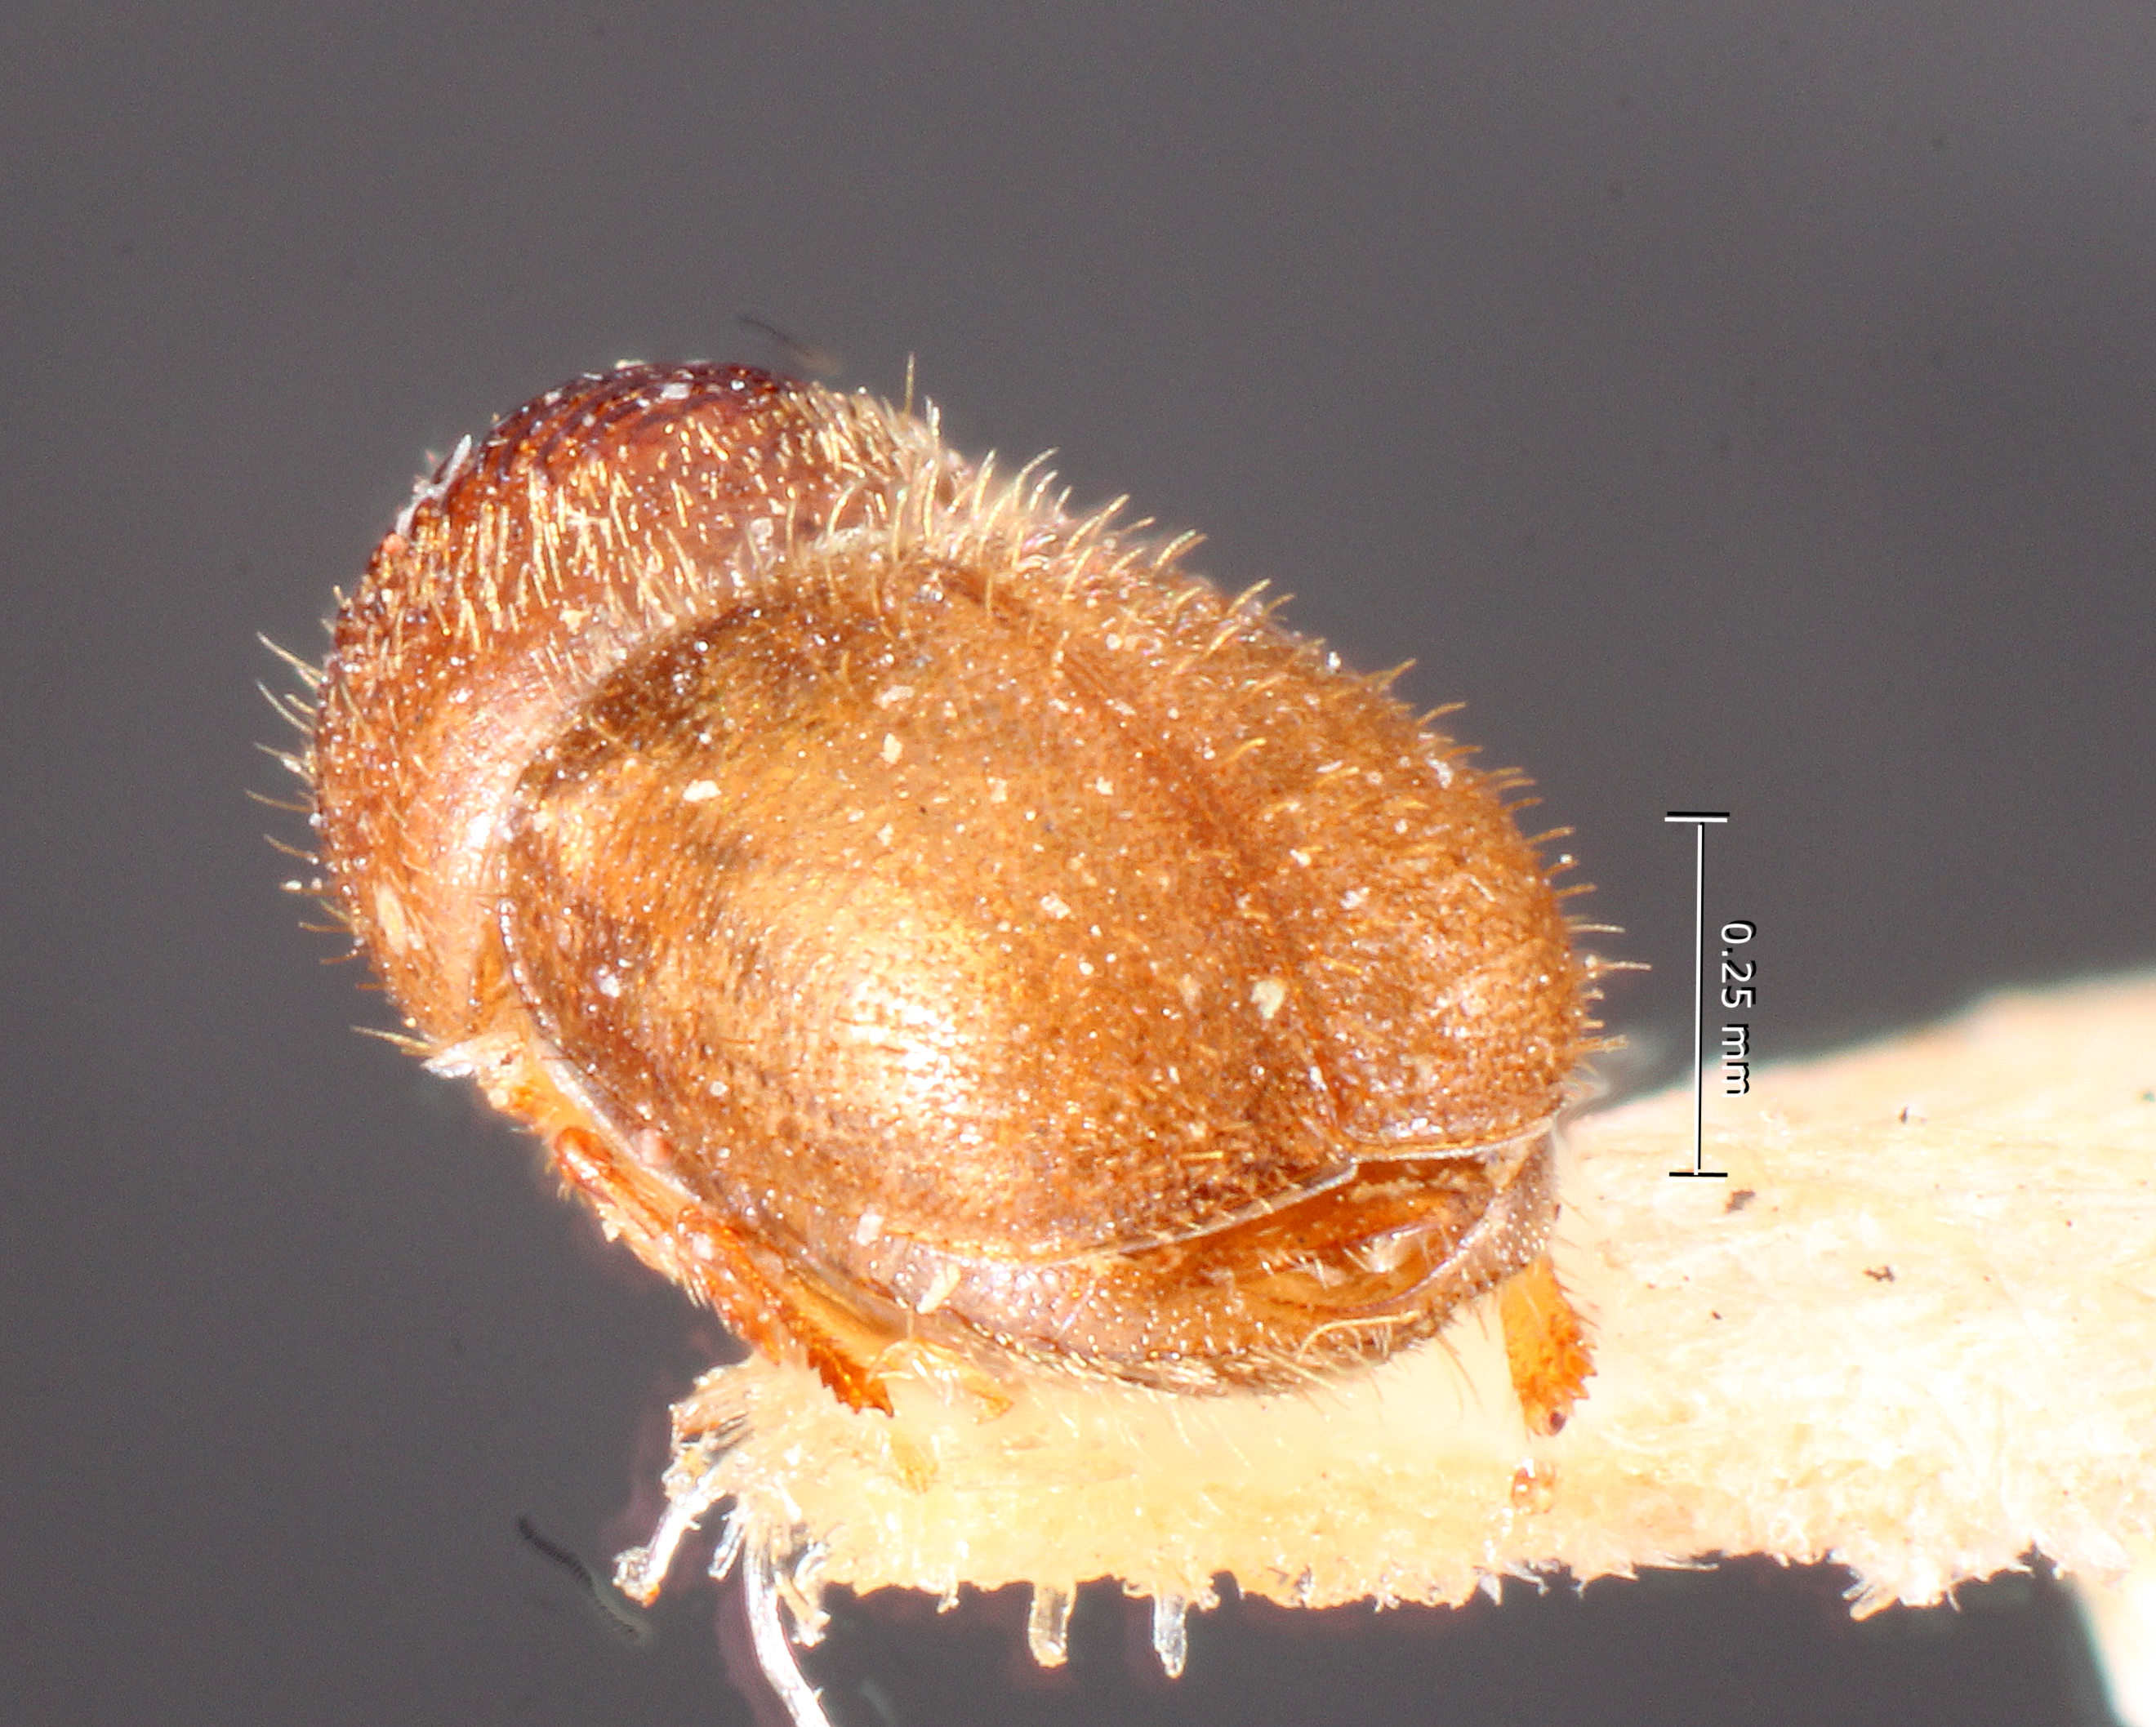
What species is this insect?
Margadillius margadilaonis
